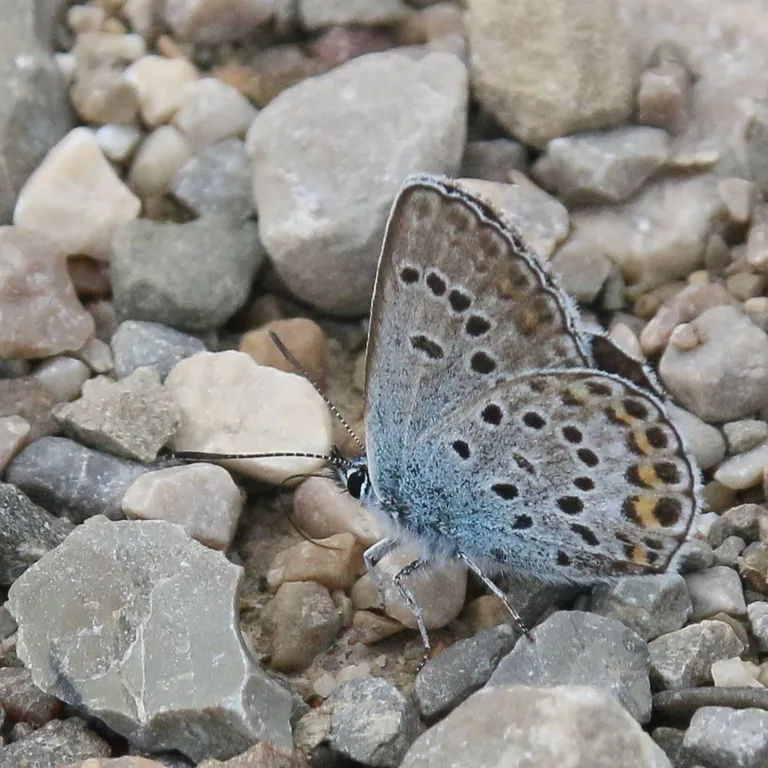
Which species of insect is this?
Plebejus argus
